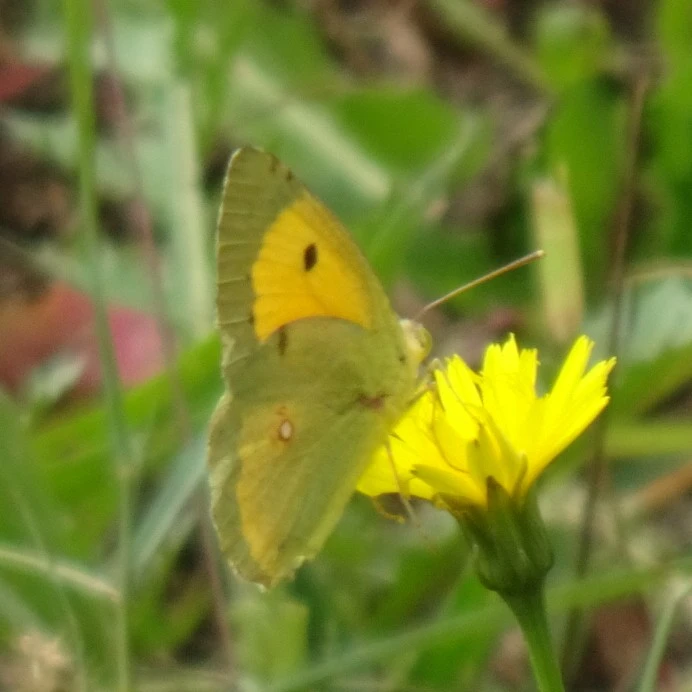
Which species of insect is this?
Colias croceus
